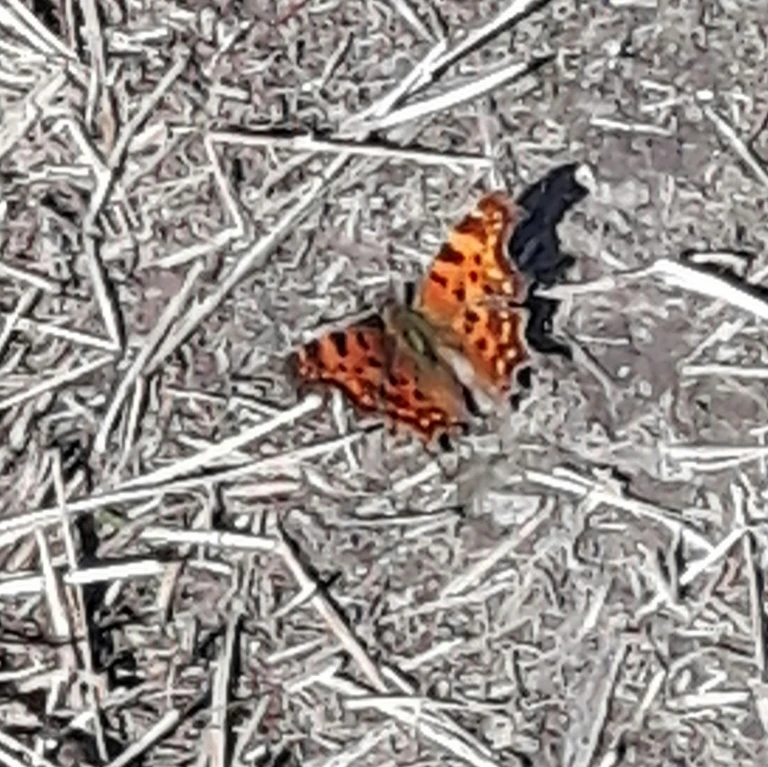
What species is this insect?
Polygonia c-album
